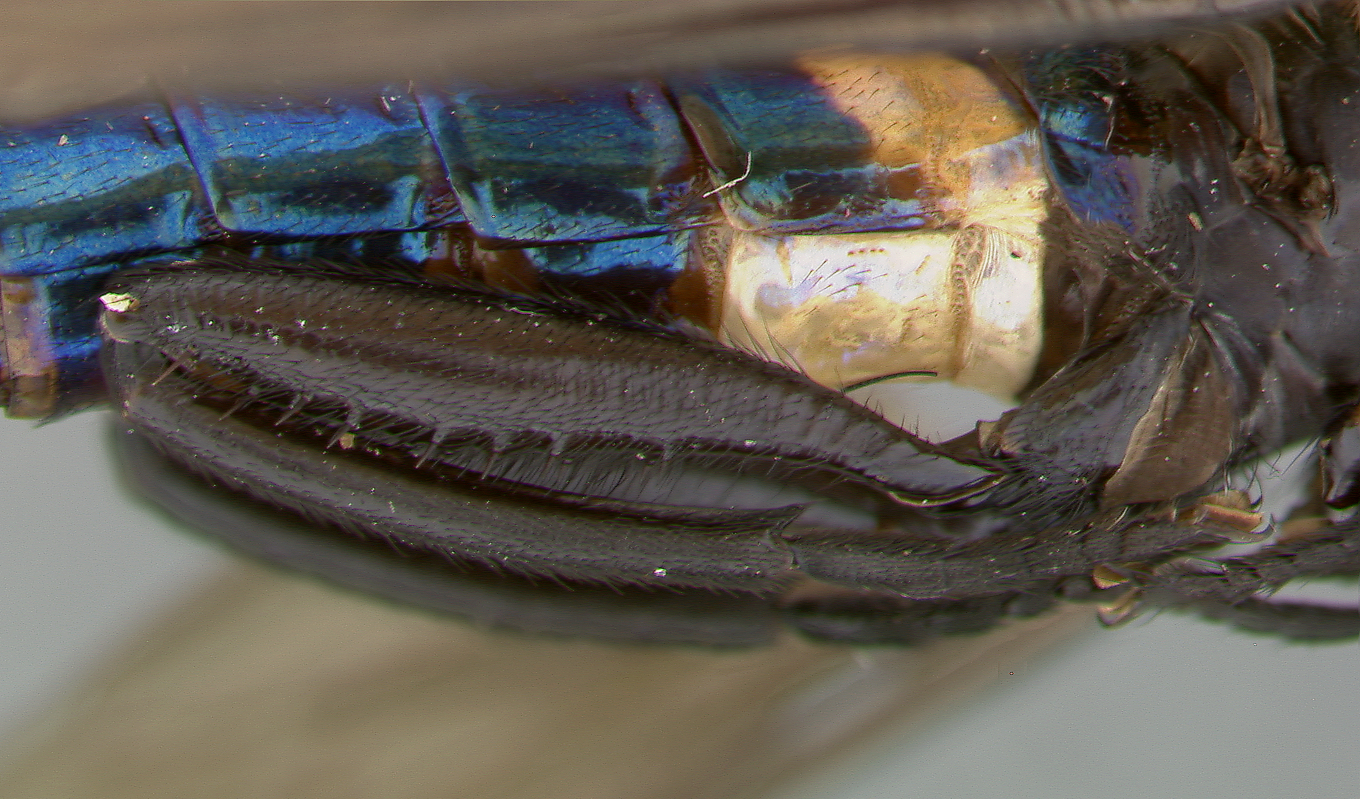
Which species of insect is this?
Messiasia zikani
